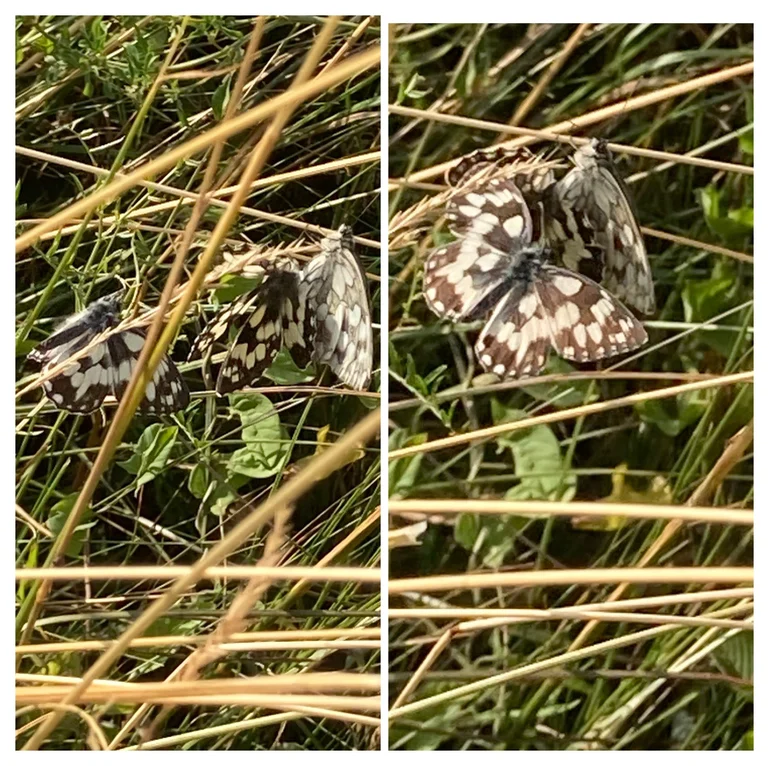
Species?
Melanargia galathea
